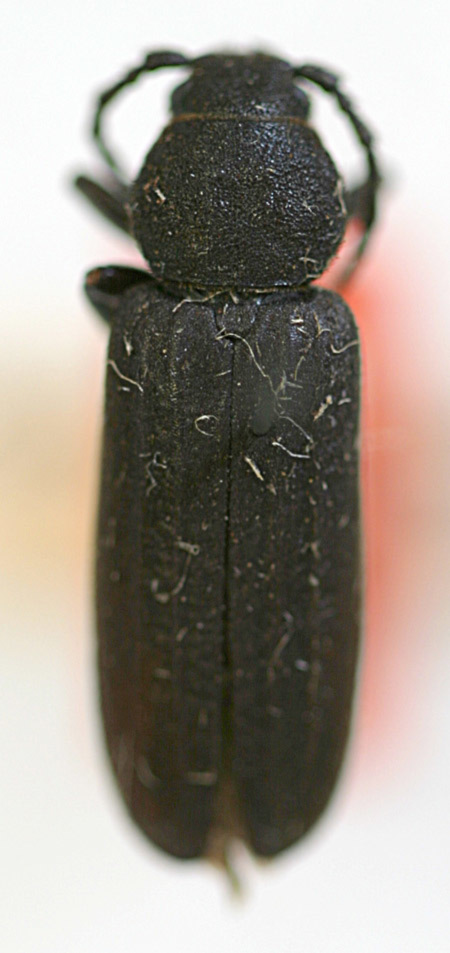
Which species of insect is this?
Asemum carolinum (also Asemum striatum)
